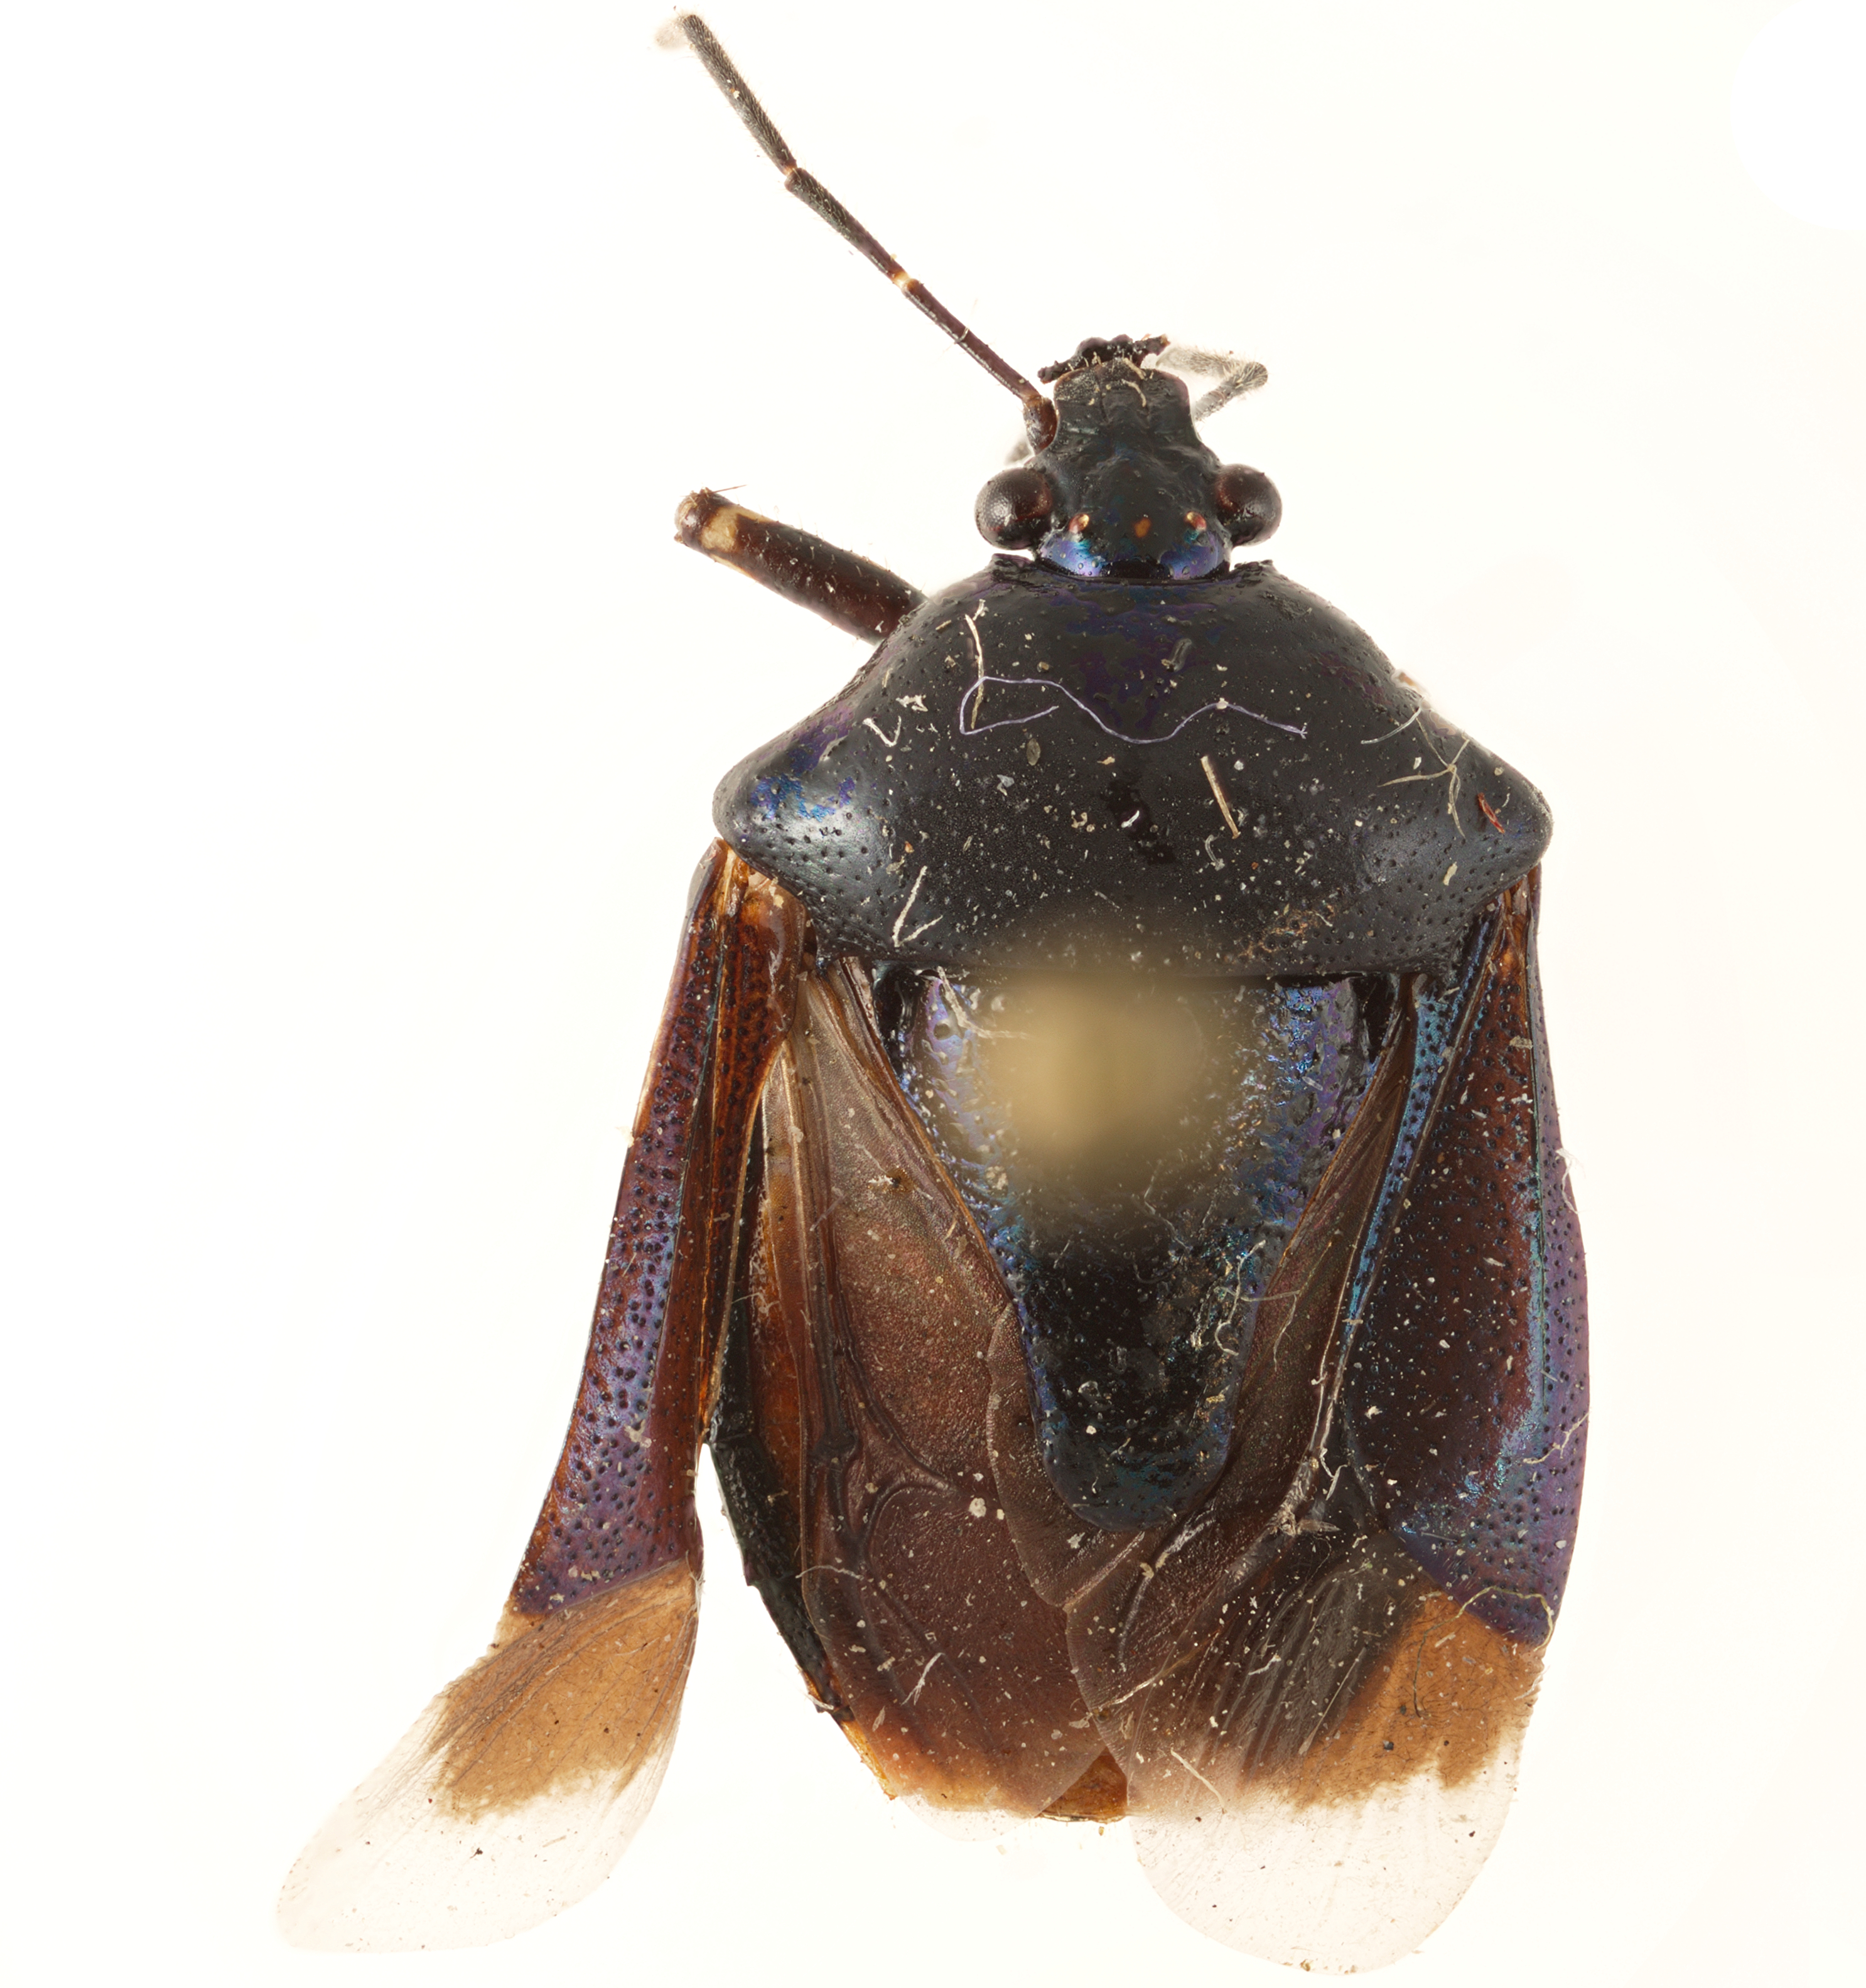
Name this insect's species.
Dorycoris pavoninus
